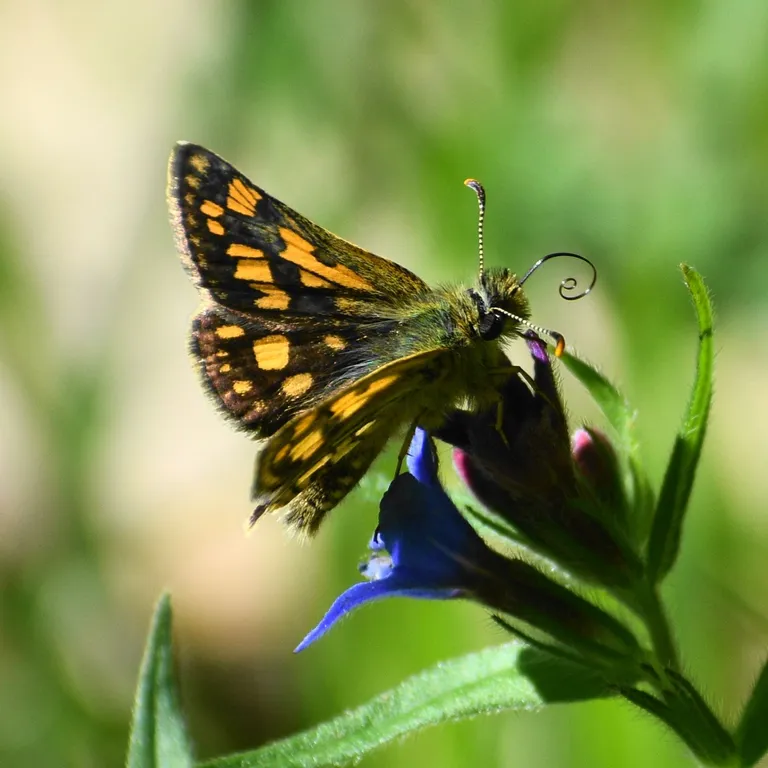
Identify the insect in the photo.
Carterocephalus palaemon
